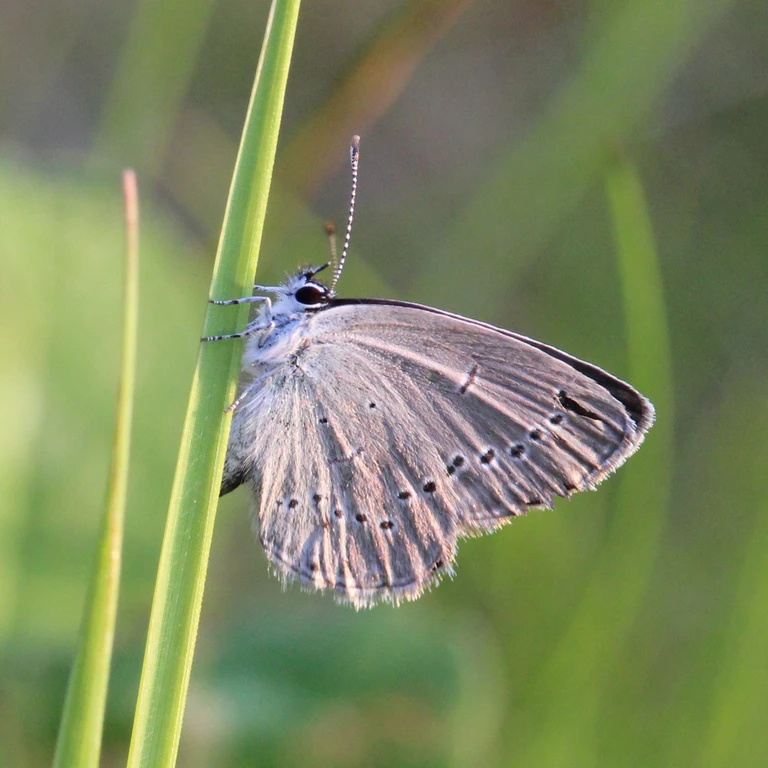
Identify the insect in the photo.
Cupido minimus
